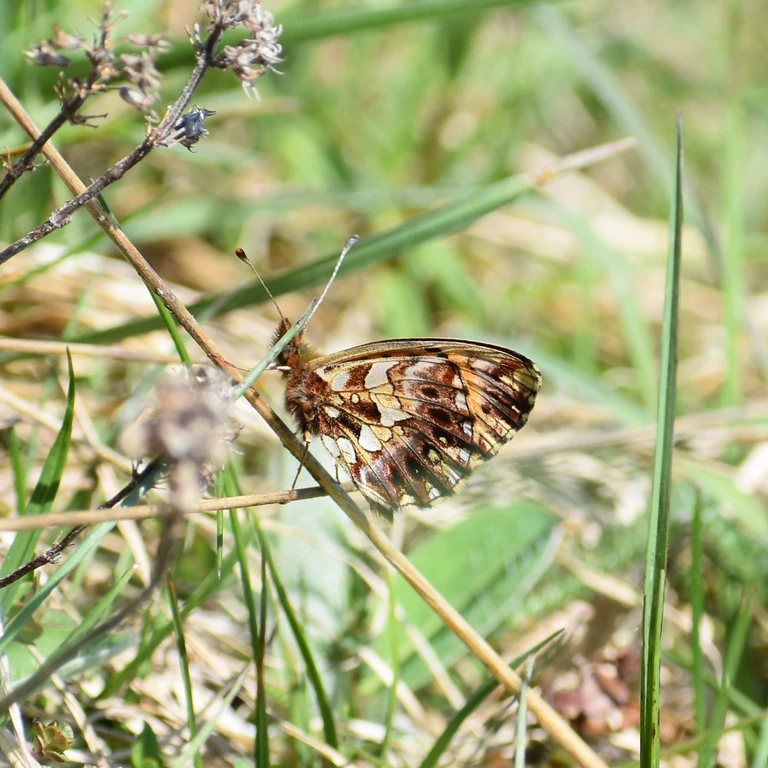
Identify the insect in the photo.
Boloria dia
